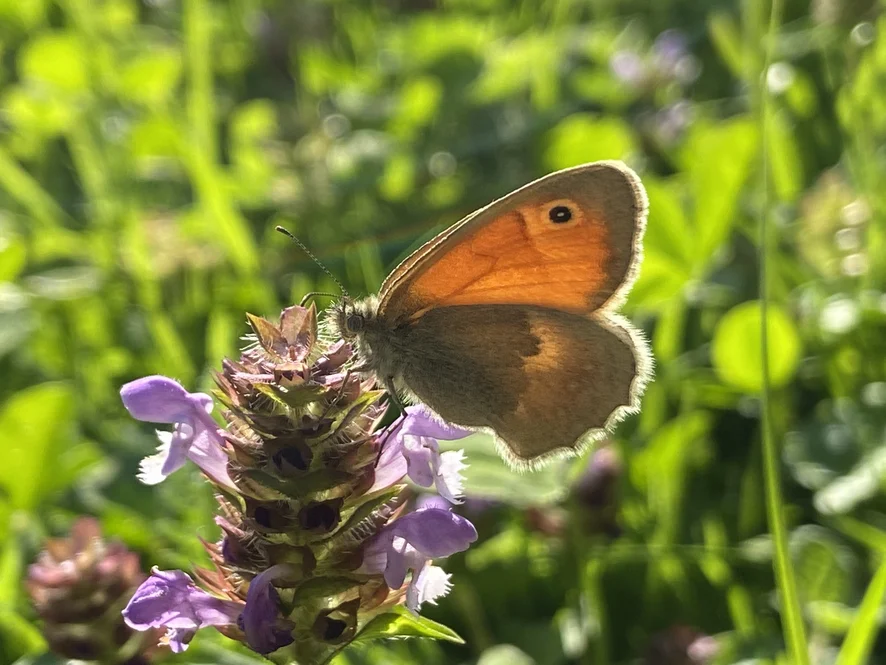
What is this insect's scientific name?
Coenonympha pamphilus
